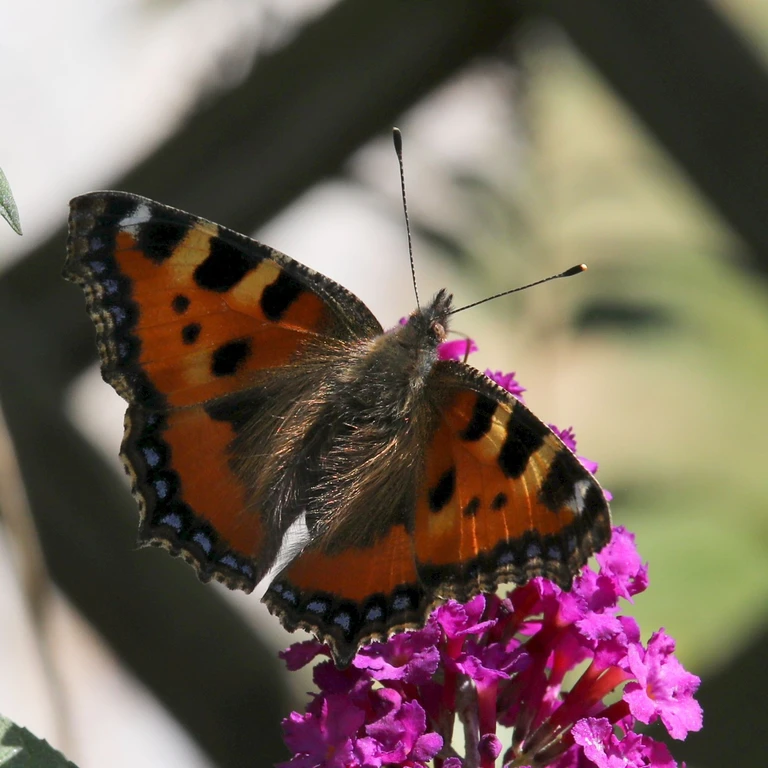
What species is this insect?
Aglais urticae
